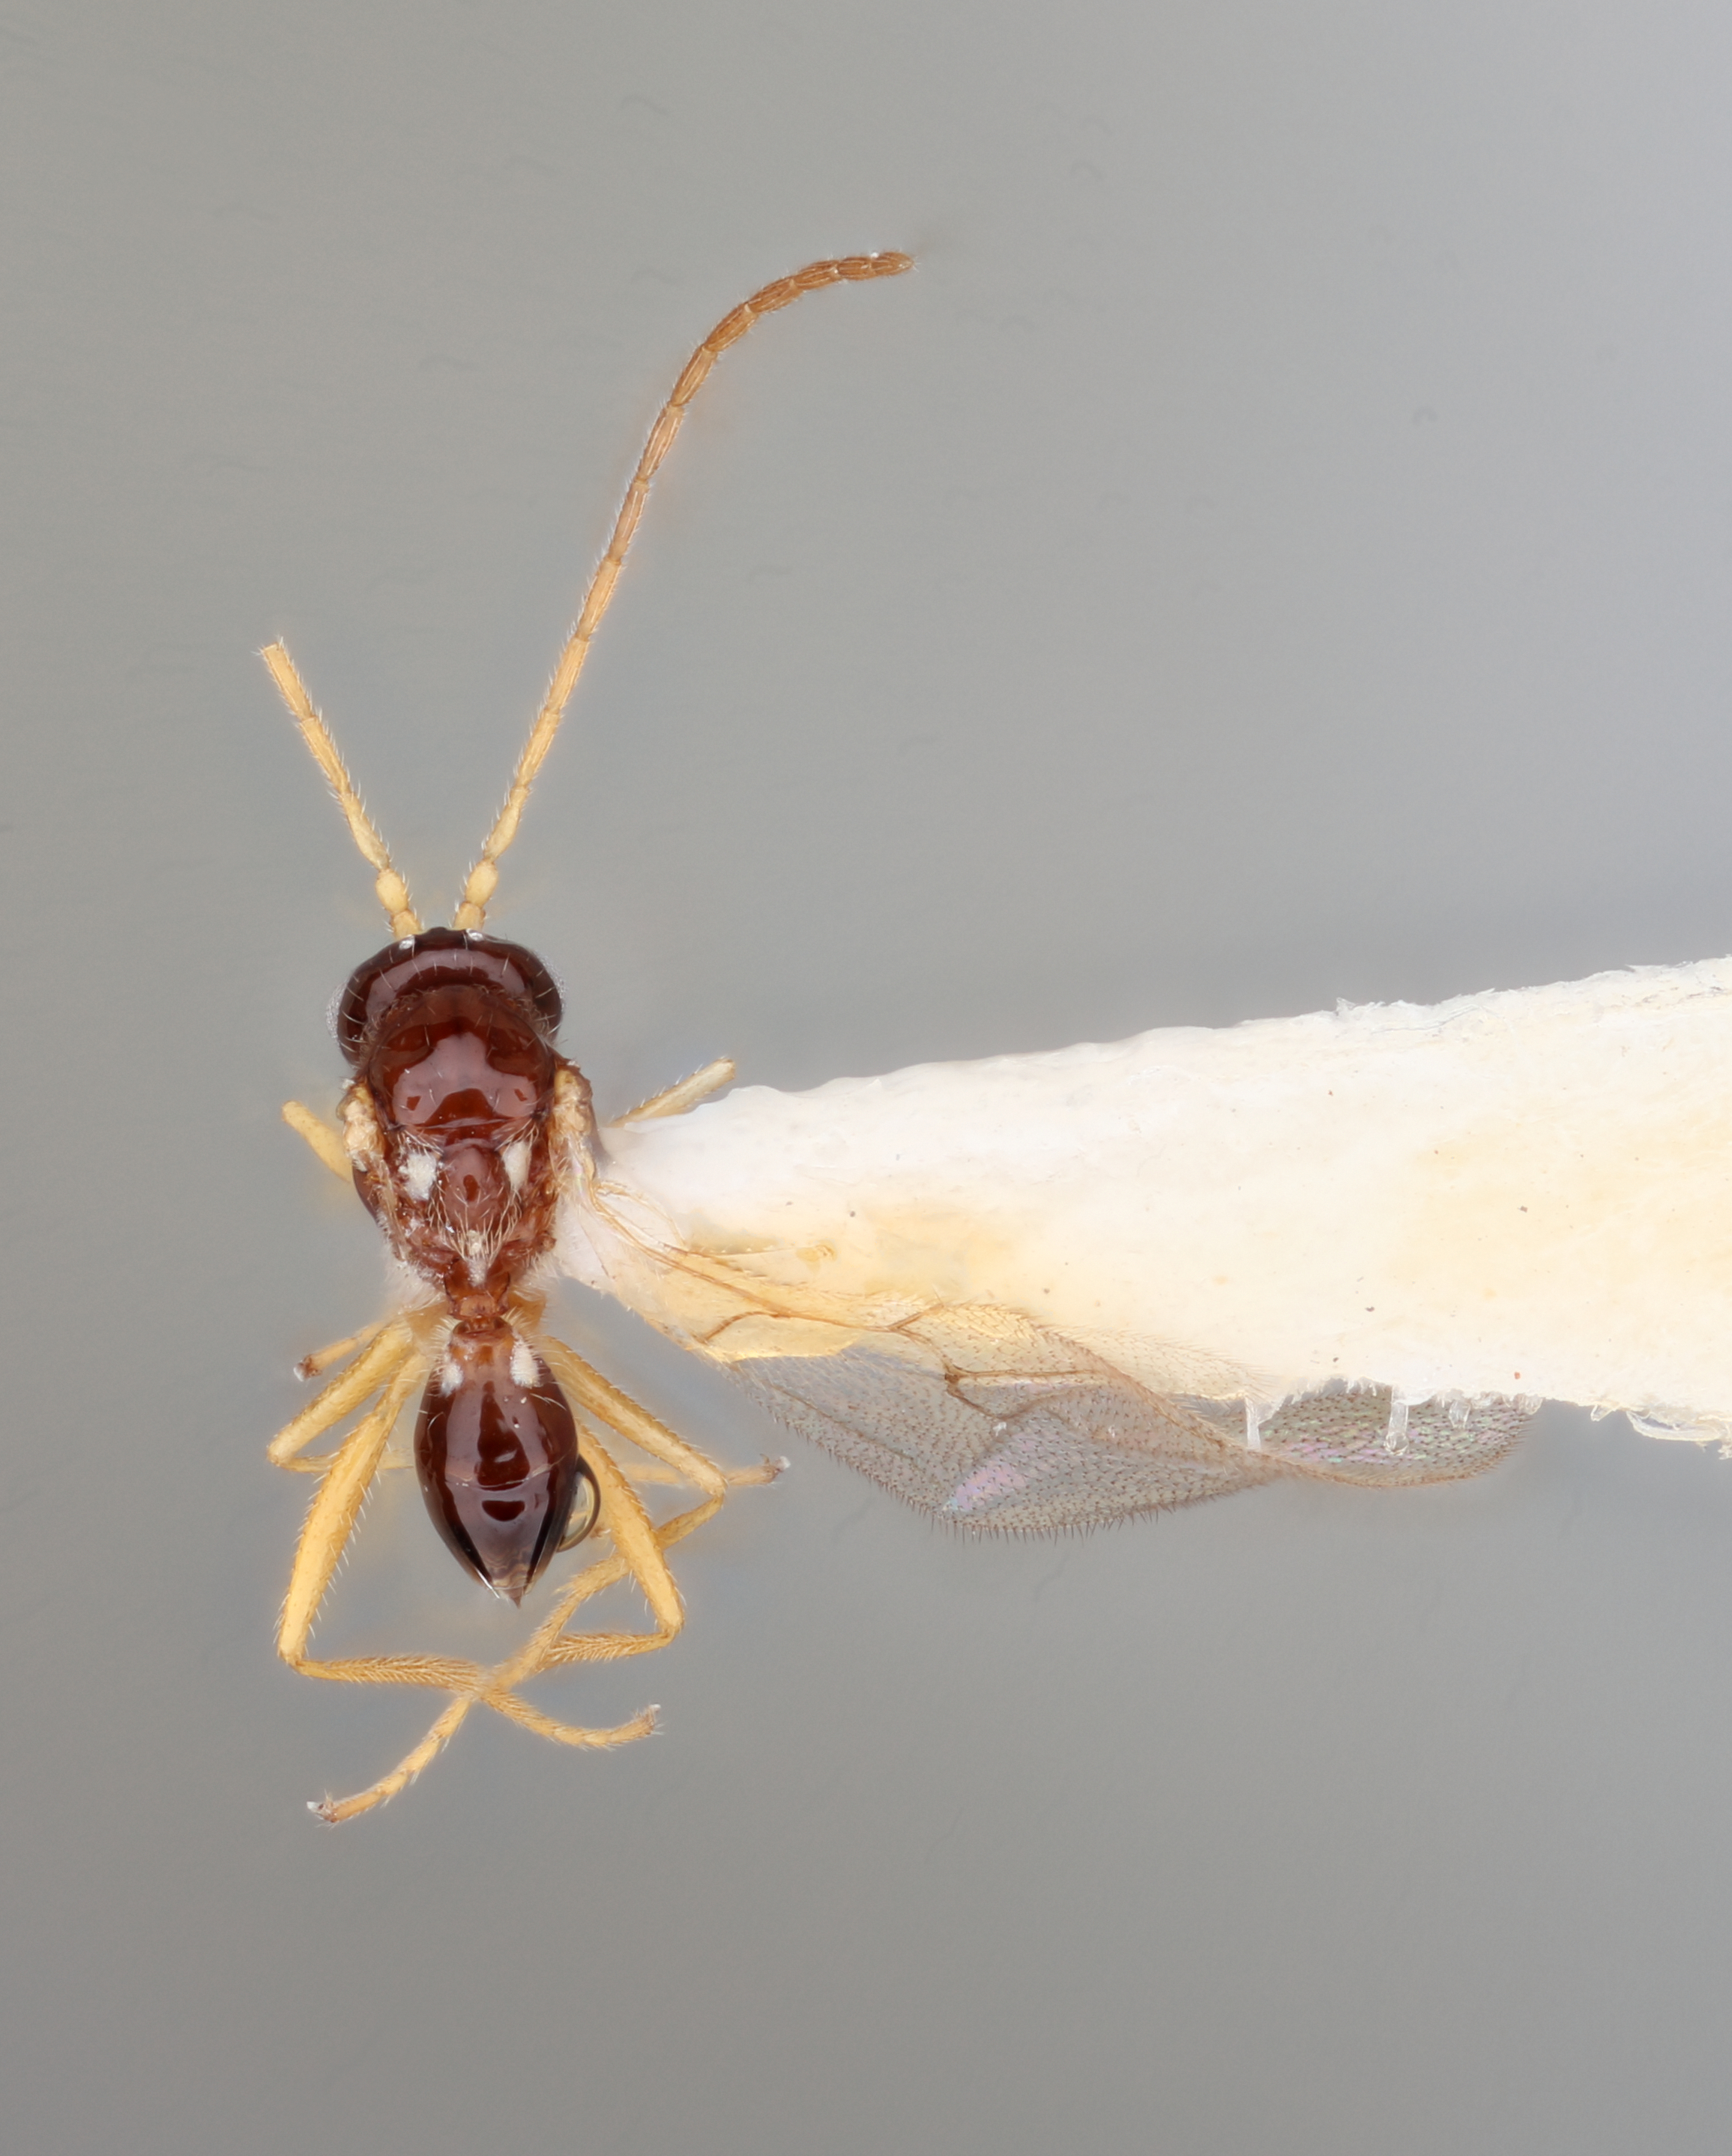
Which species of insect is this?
Alloxysta vicenti
